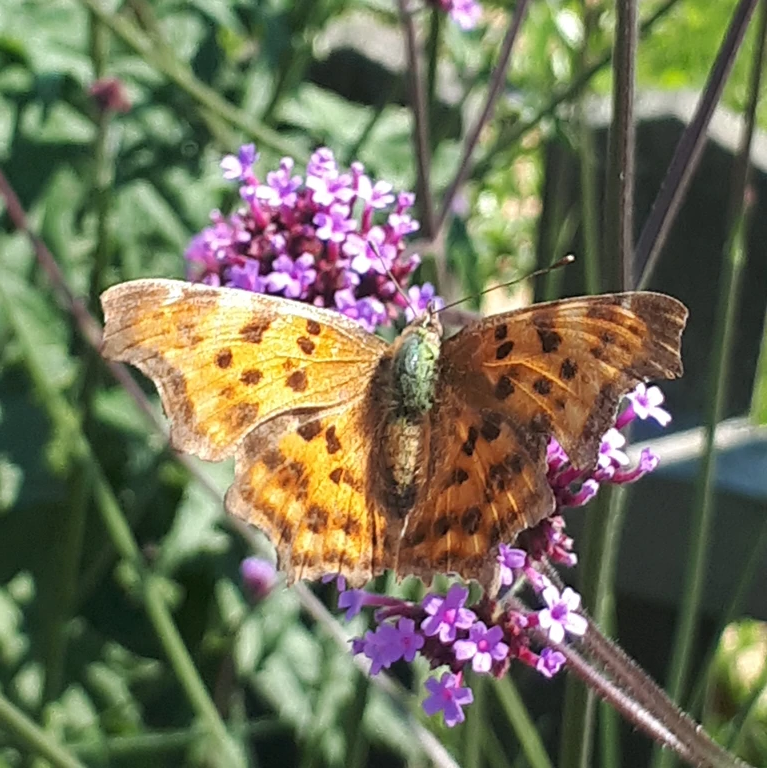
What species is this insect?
Polygonia c-album
